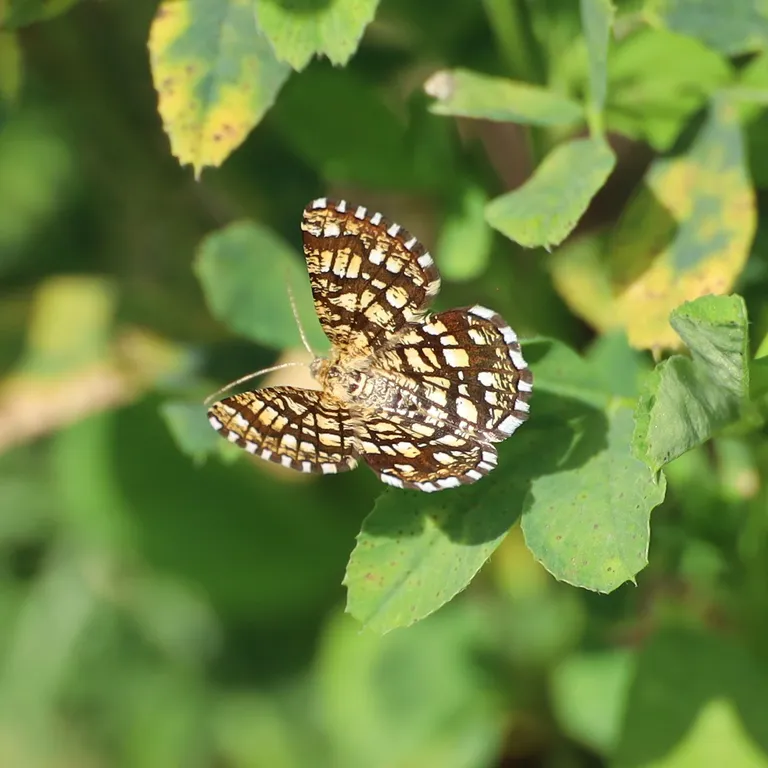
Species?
Chiasmia clathrata
